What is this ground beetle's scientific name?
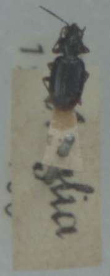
Bembidion biguttatum
